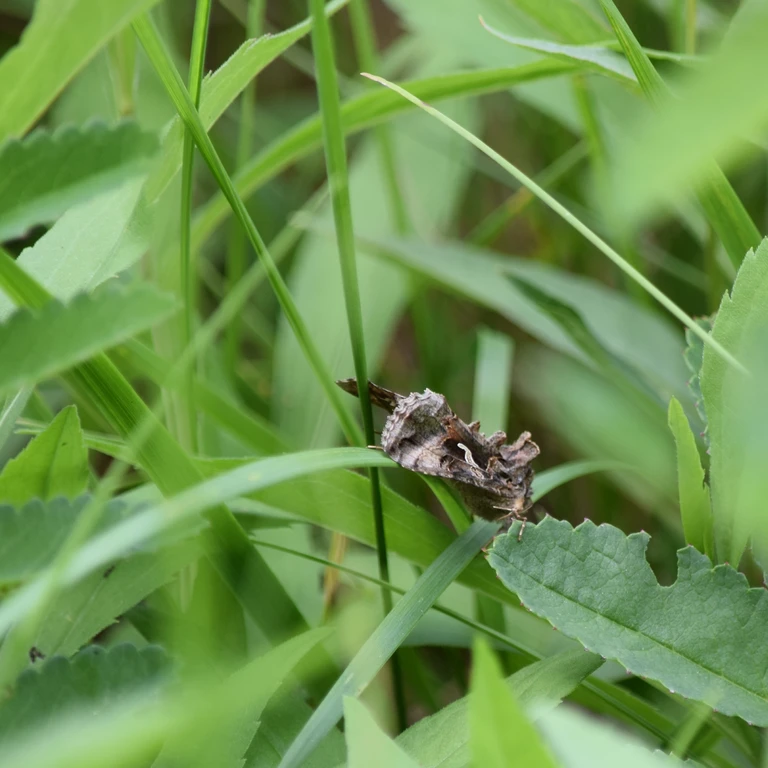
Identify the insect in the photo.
Autographa gamma
